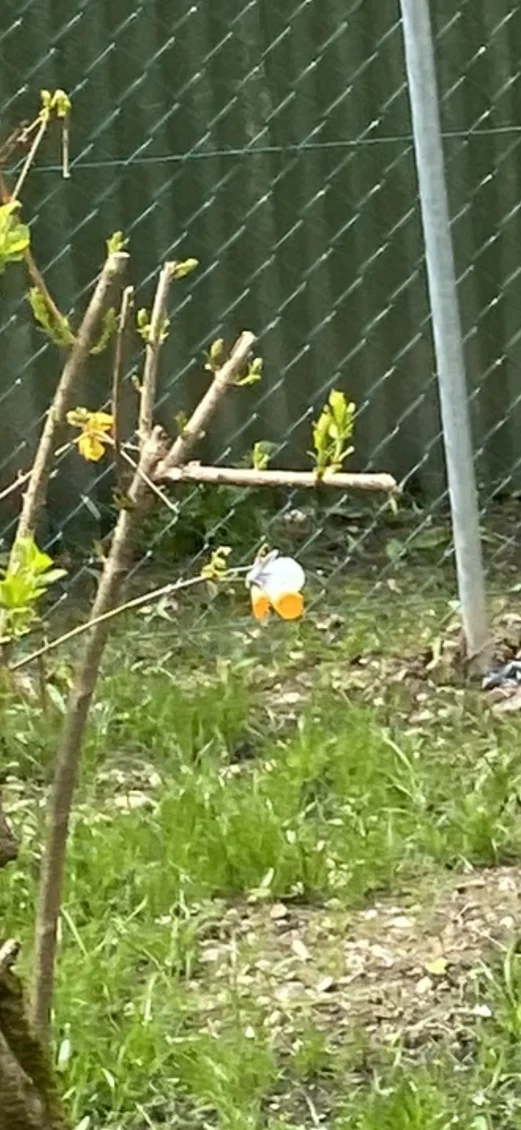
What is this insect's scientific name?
Anthocharis cardamines
